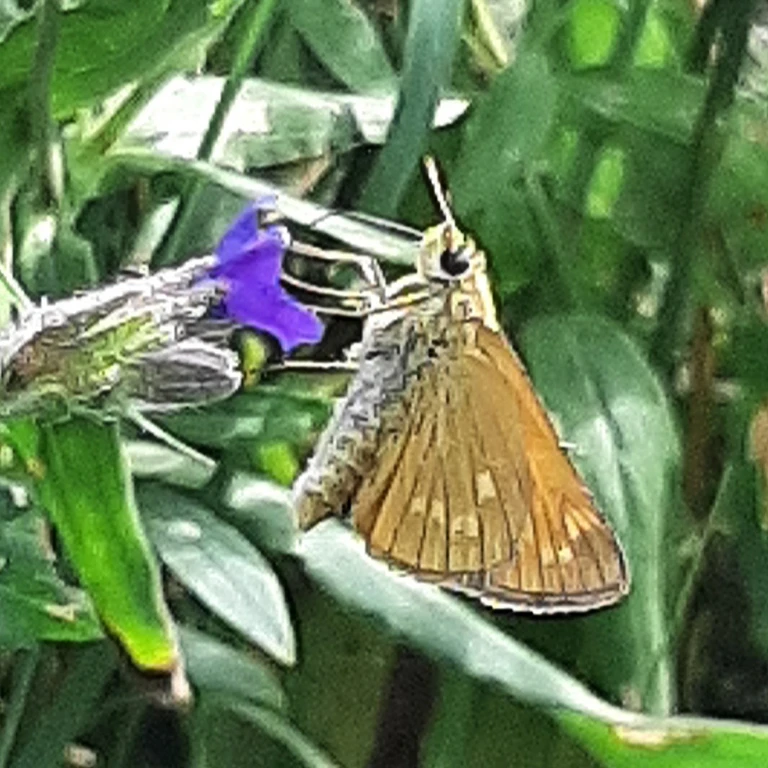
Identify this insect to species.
Ochlodes sylvanus (also Ochlodes venata)
